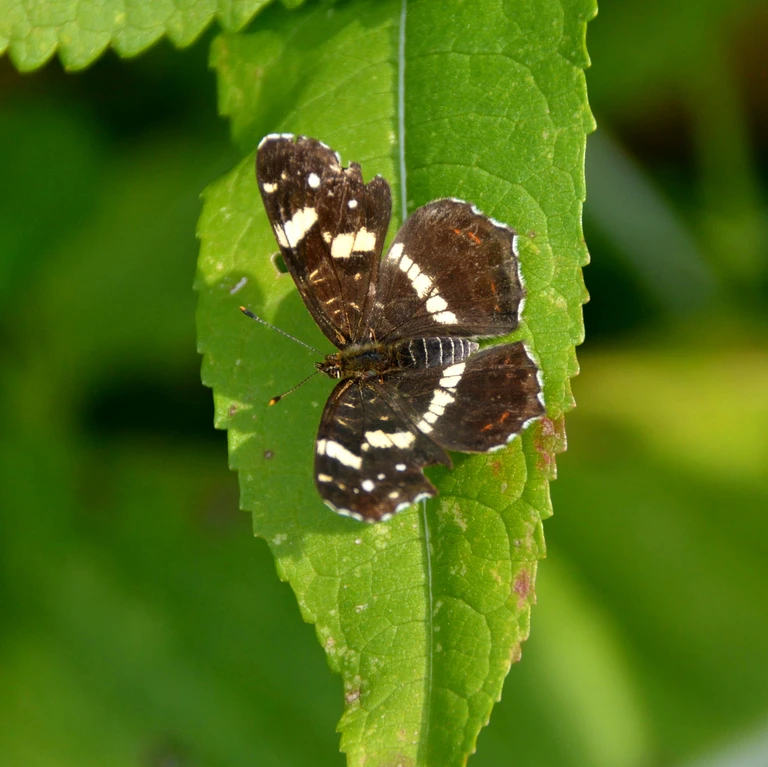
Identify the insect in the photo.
Araschnia levana
